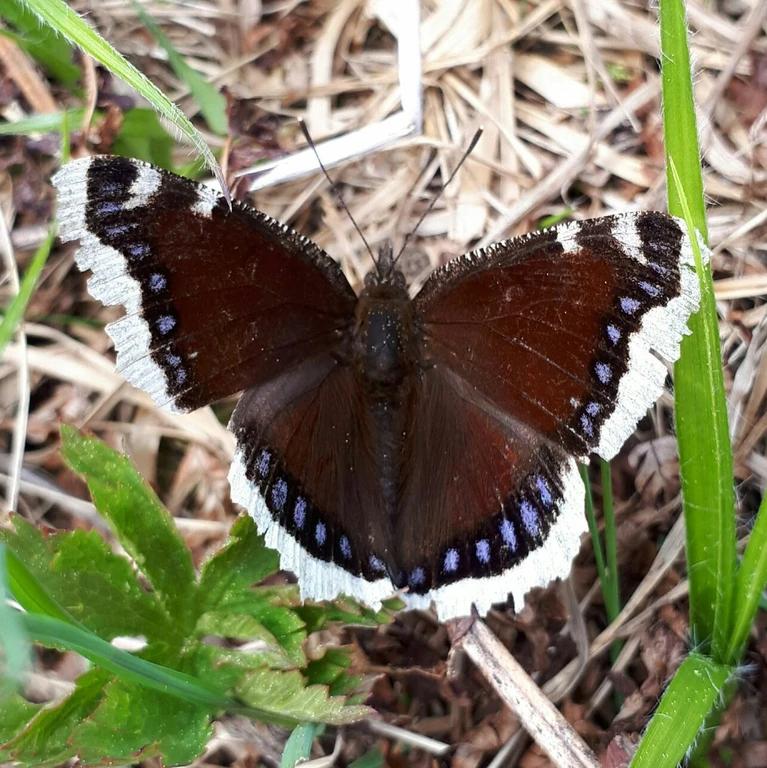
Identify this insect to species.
Nymphalis antiopa
